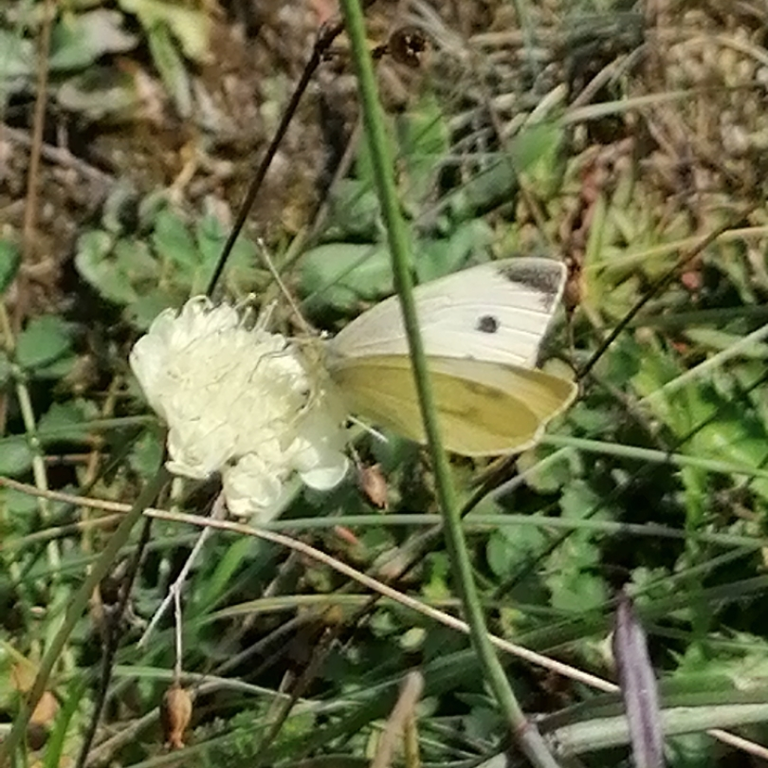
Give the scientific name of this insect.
Pieris rapae
